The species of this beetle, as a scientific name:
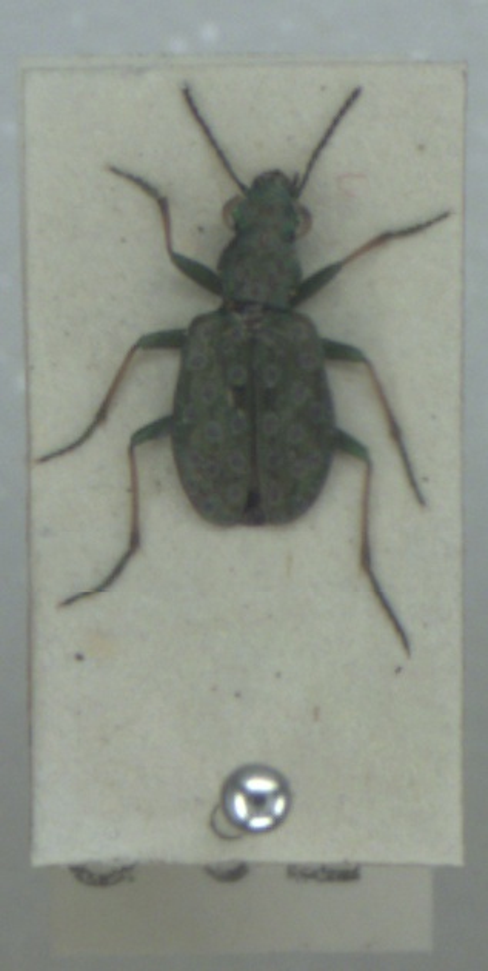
Elaphrus riparius
